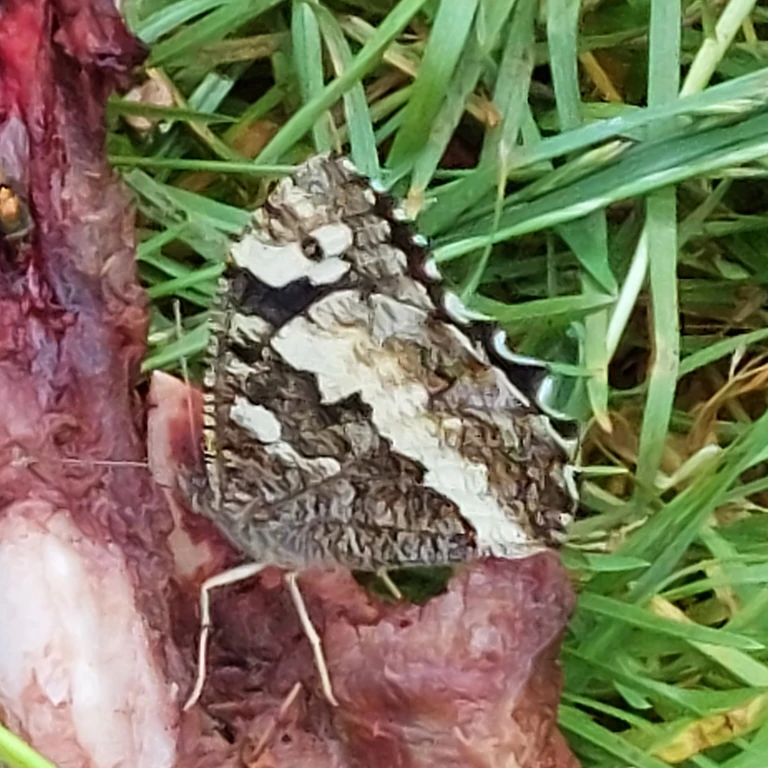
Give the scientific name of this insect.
Brintesia circe
